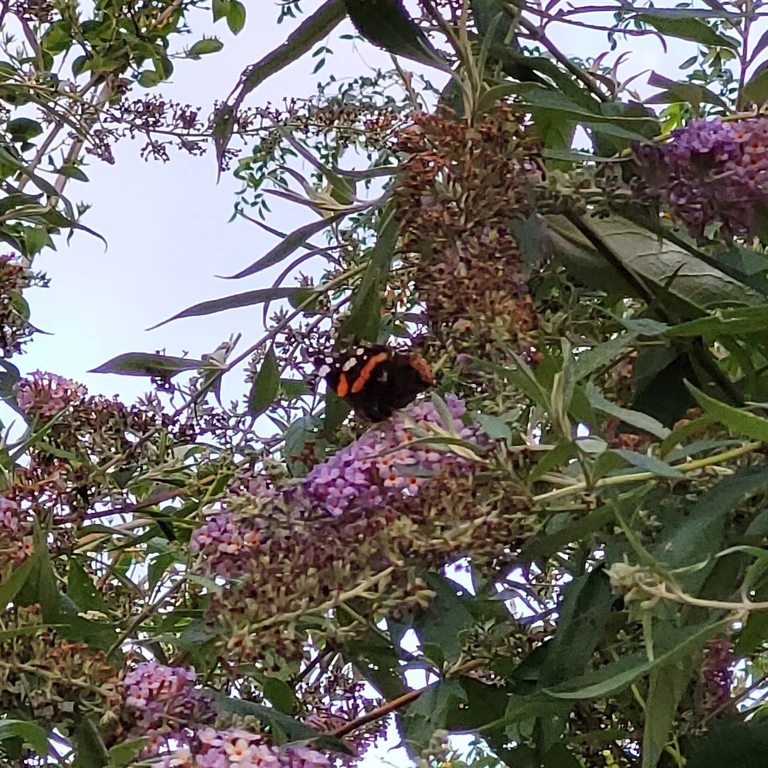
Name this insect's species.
Vanessa atalanta
